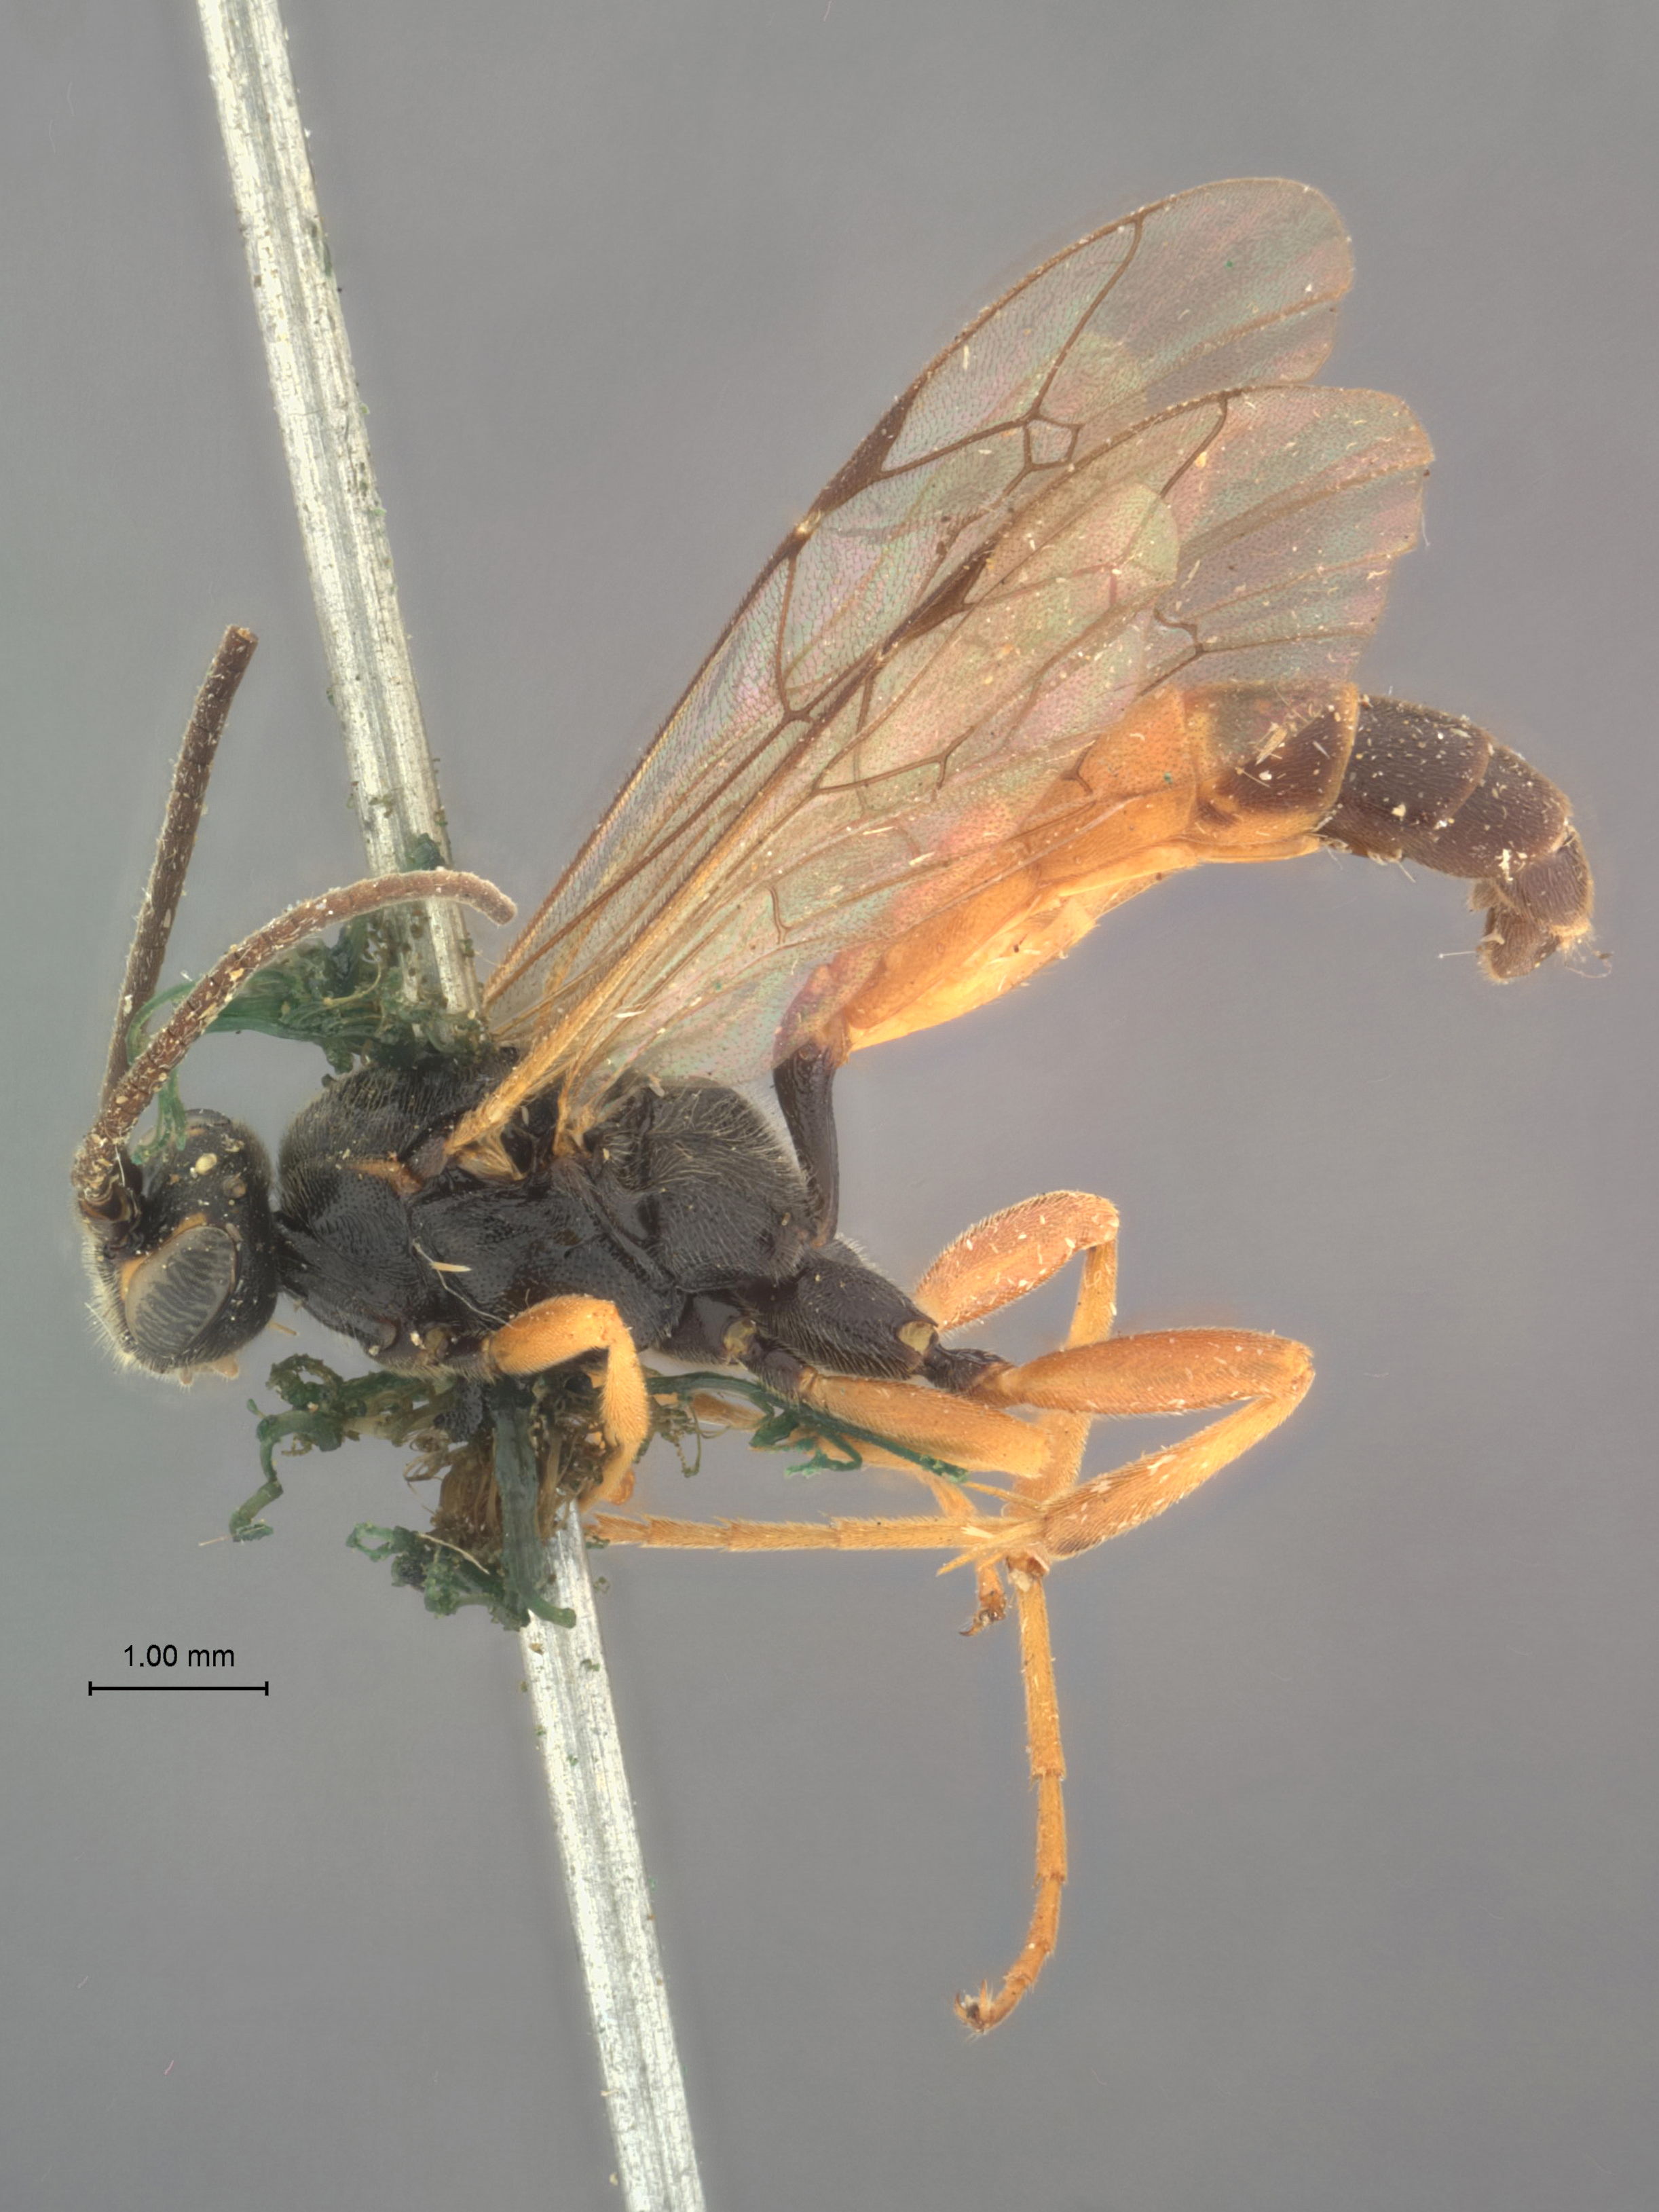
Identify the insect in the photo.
Ichneumon popofensis
